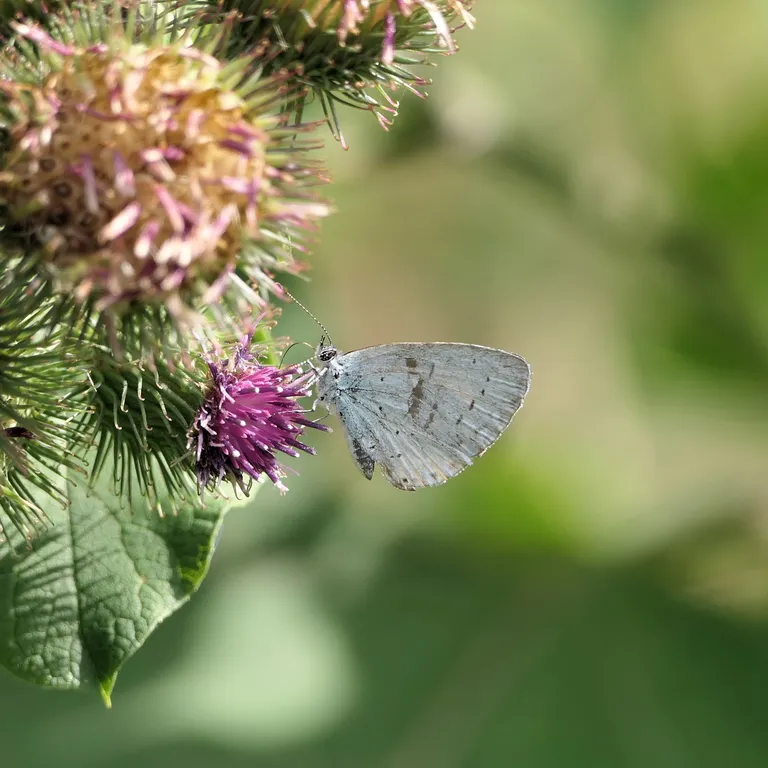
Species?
Celastrina argiolus
